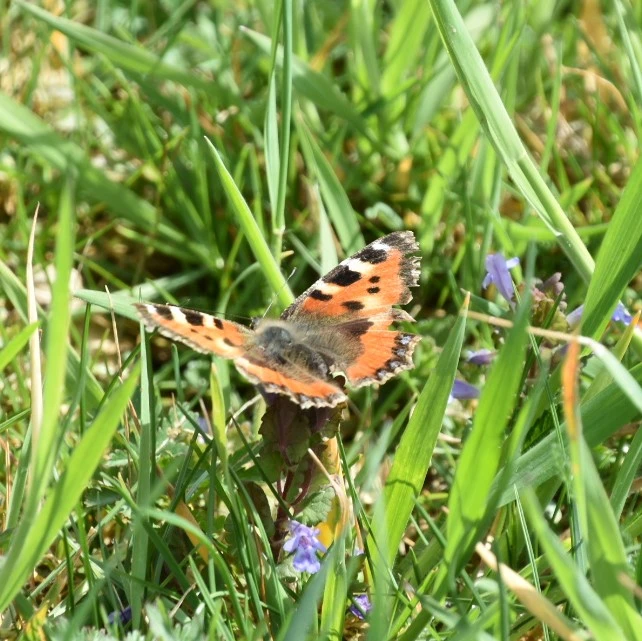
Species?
Aglais urticae
